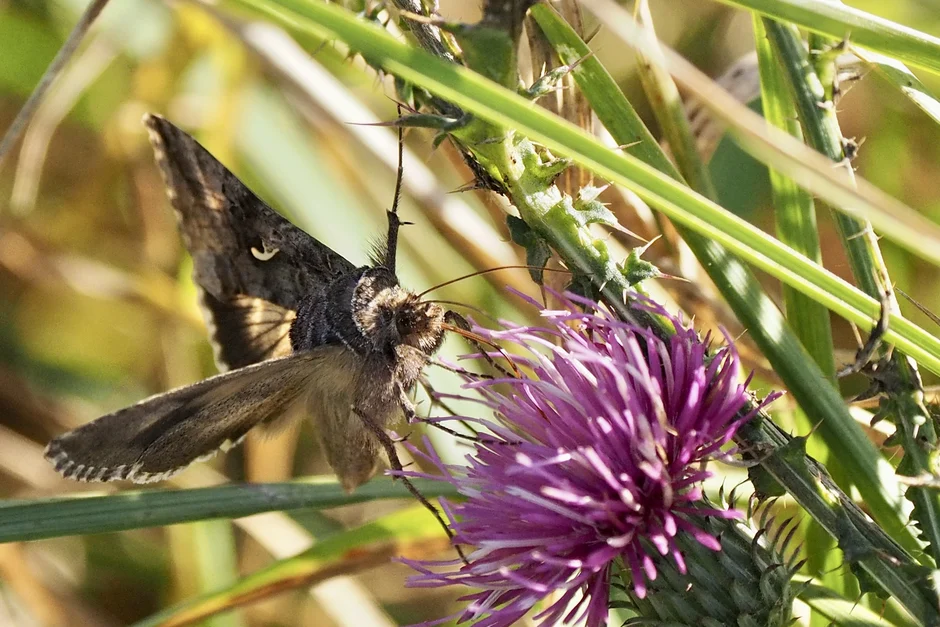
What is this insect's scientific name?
Autographa gamma
